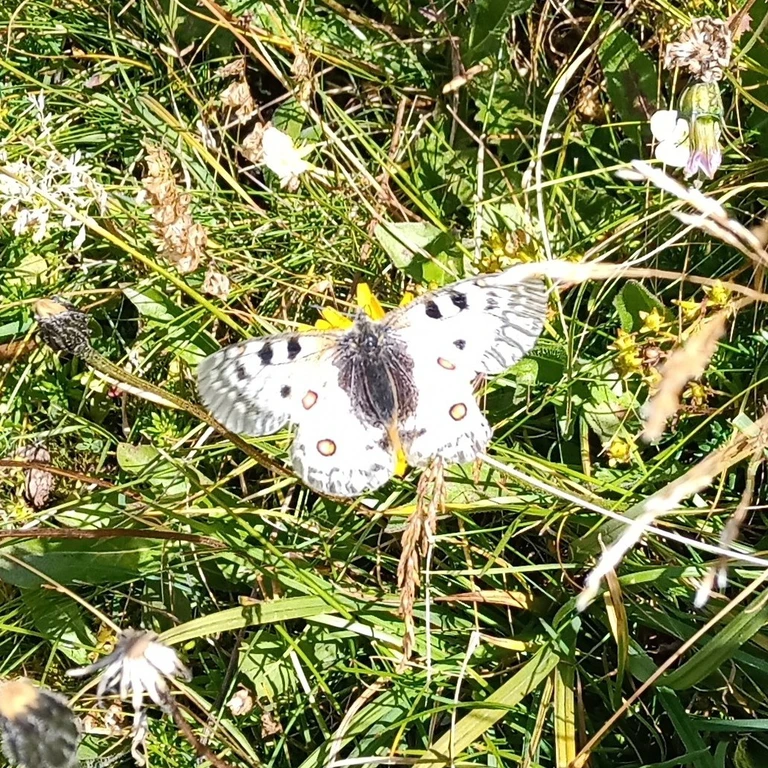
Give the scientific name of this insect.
Parnassius phoebus
